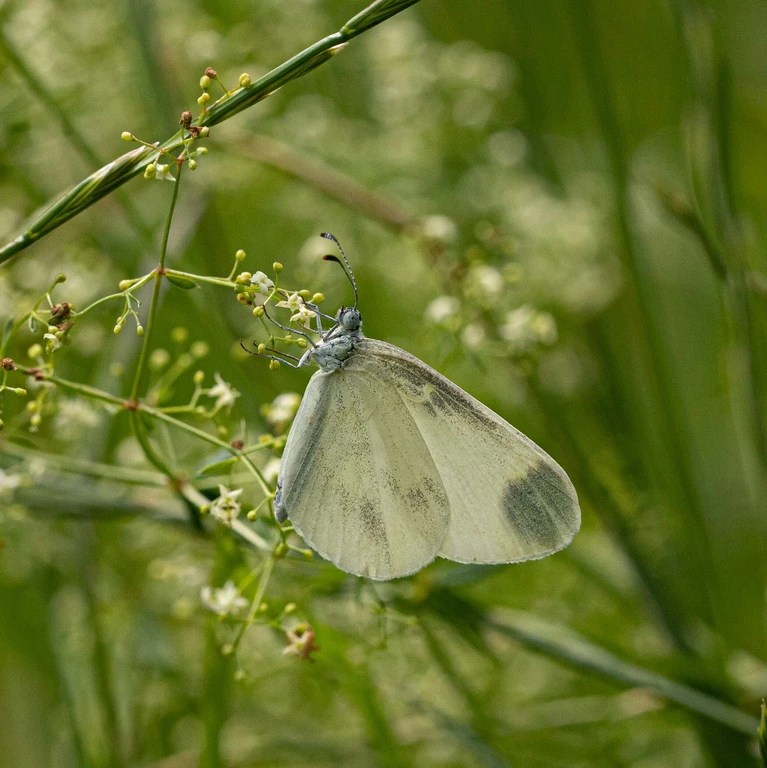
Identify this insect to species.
Leptidea sinapis/juvernica
